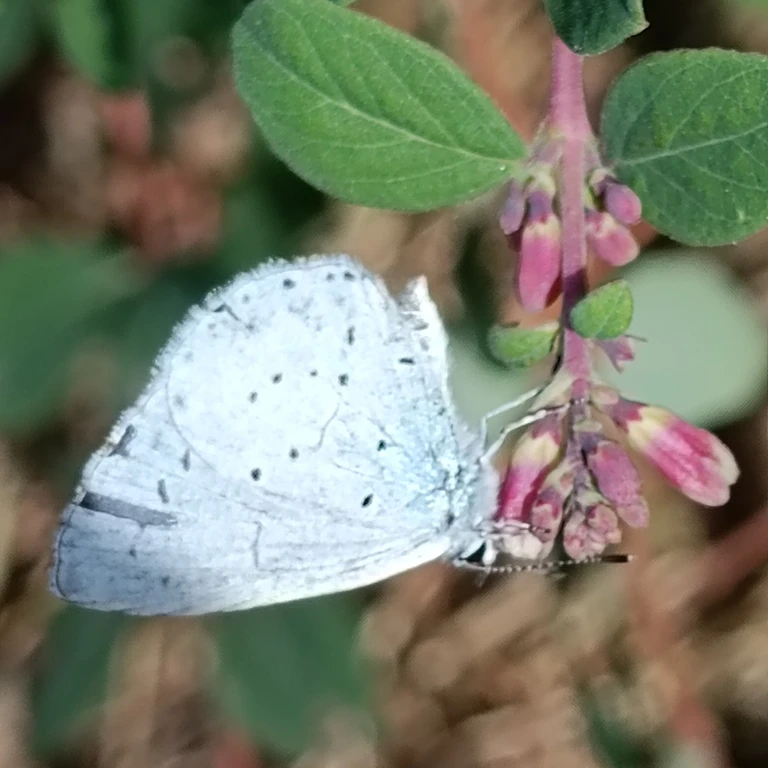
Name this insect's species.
Celastrina argiolus
